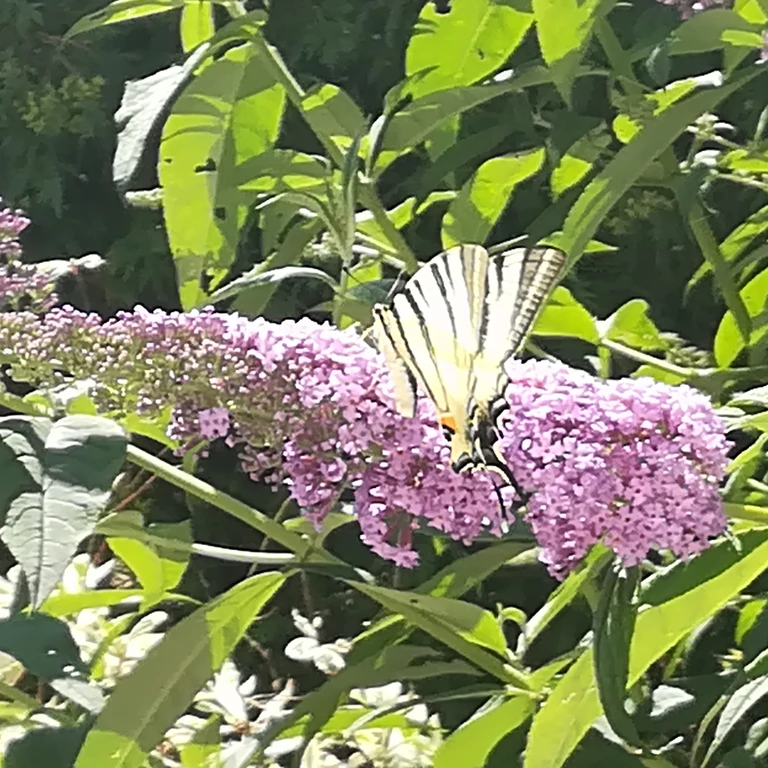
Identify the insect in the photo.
Iphiclides podalirius
